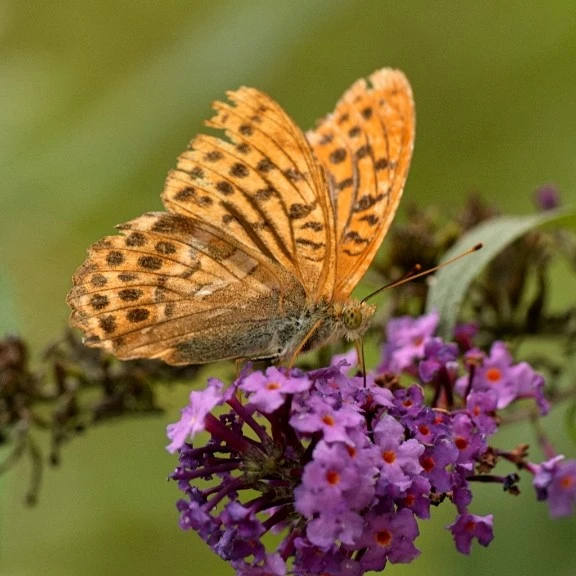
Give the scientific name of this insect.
Argynnis paphia
